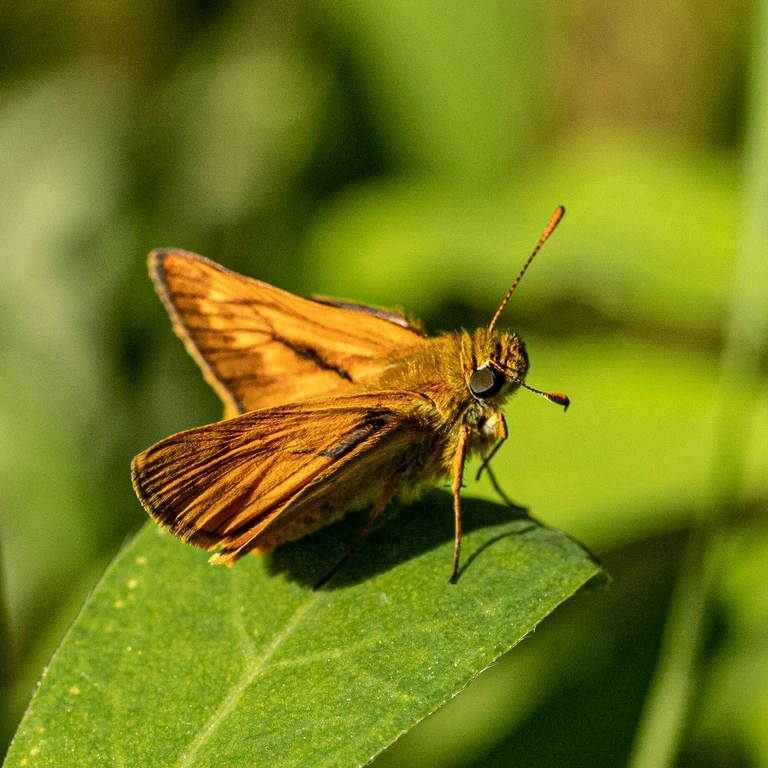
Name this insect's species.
Ochlodes sylvanus (also Ochlodes venata)
